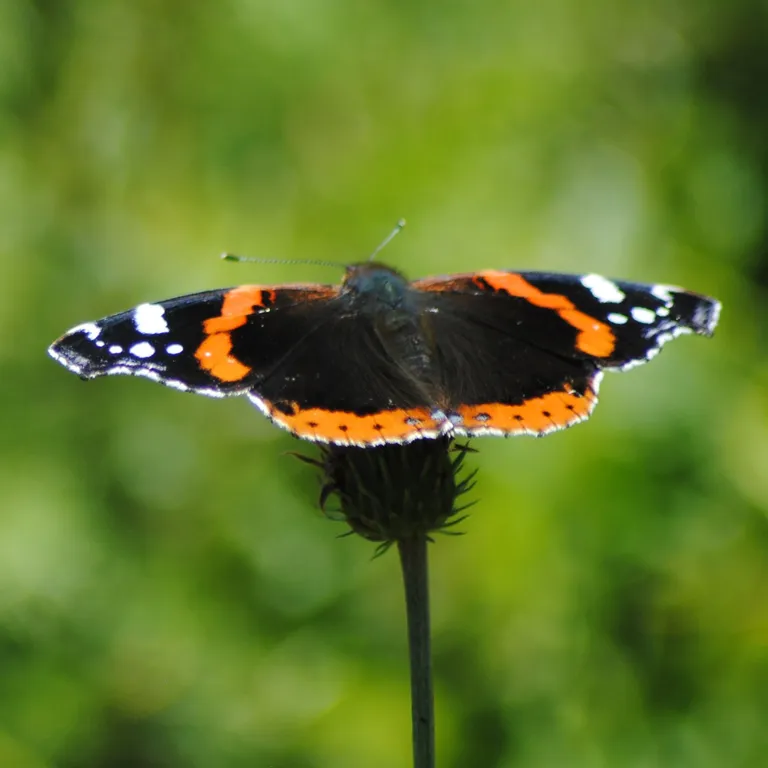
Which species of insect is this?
Vanessa atalanta
